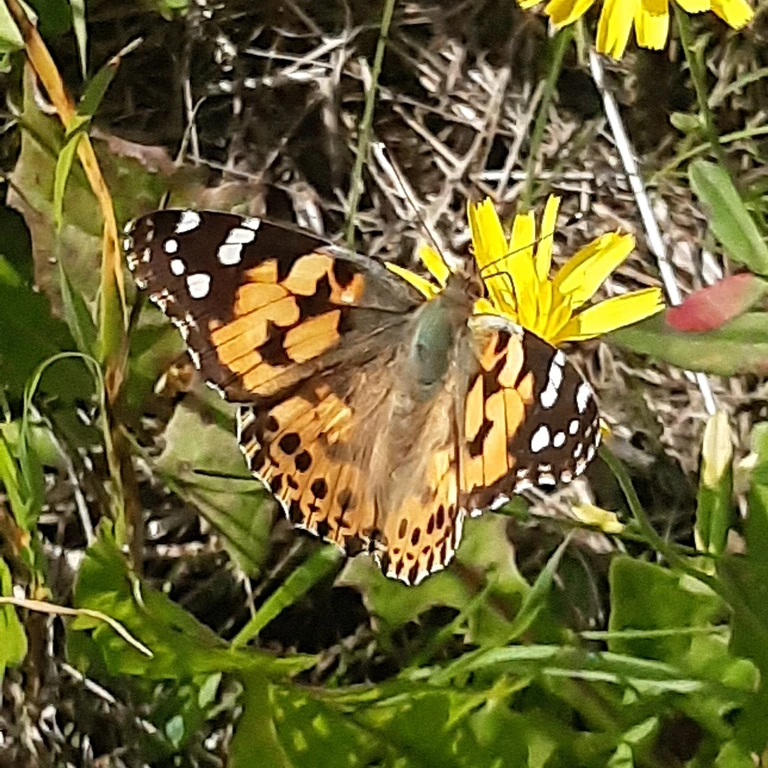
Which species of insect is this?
Vanessa cardui
